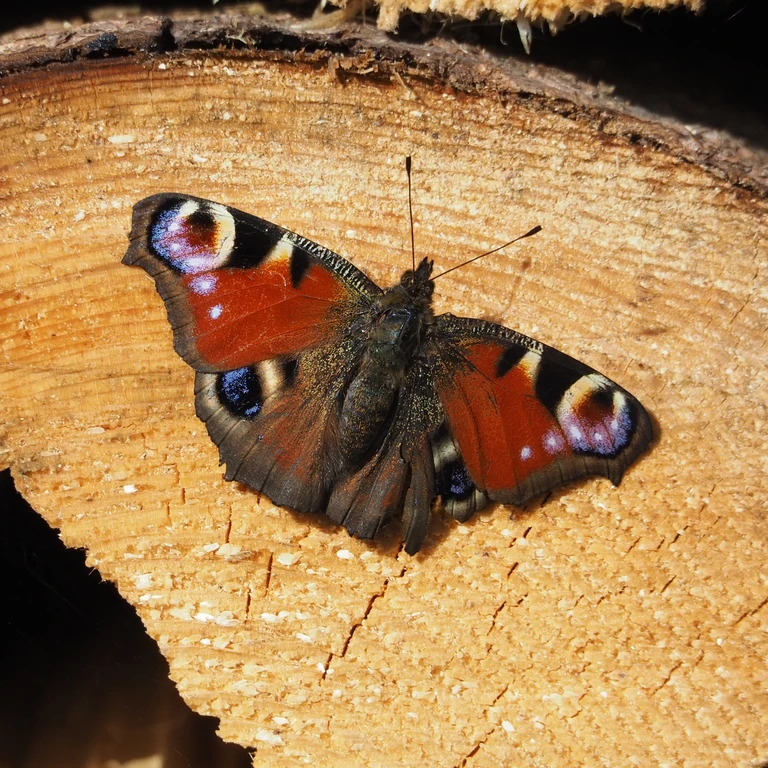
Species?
Aglais io
